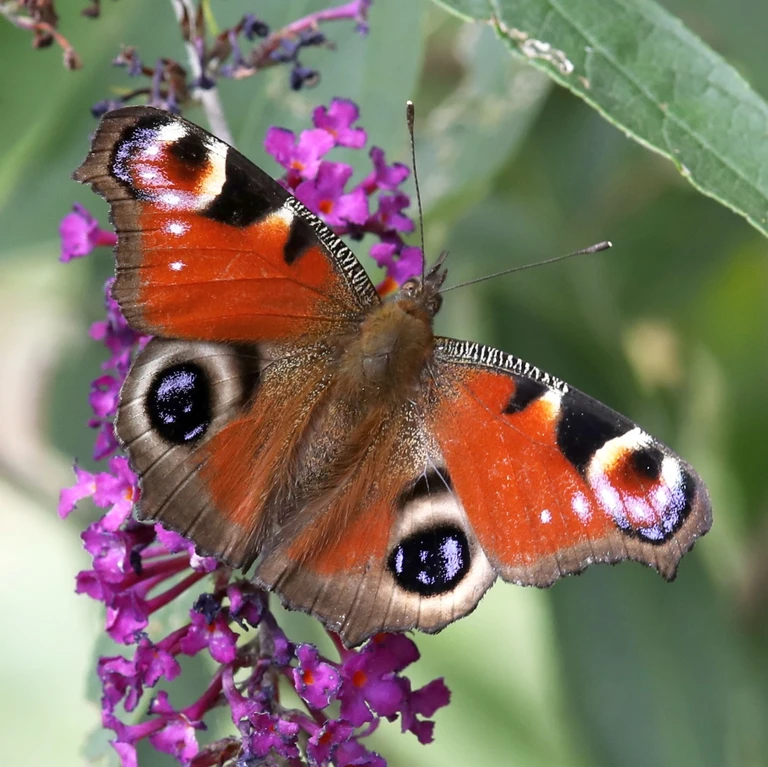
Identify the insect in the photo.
Aglais io
